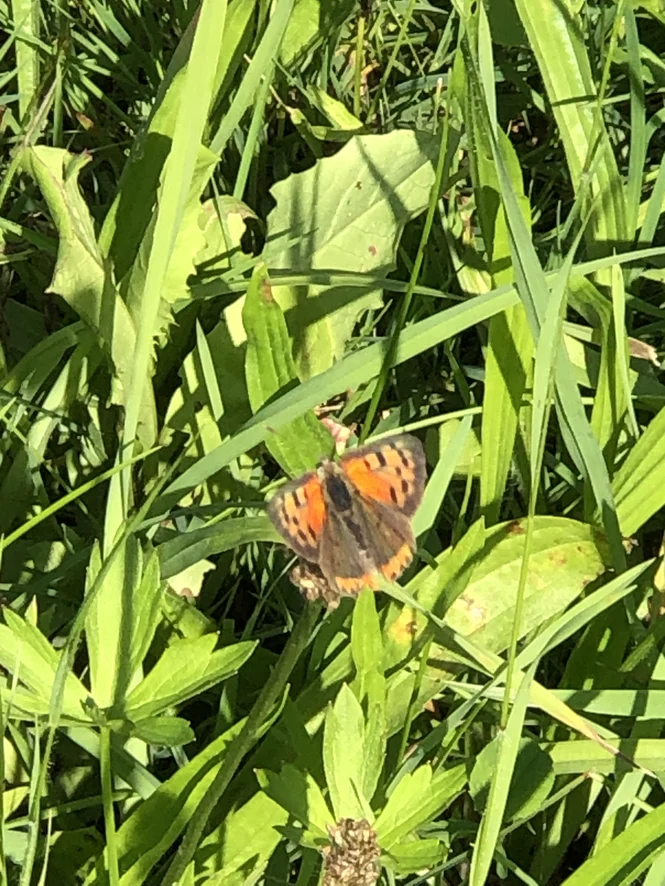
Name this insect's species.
Lycaena phlaeas
